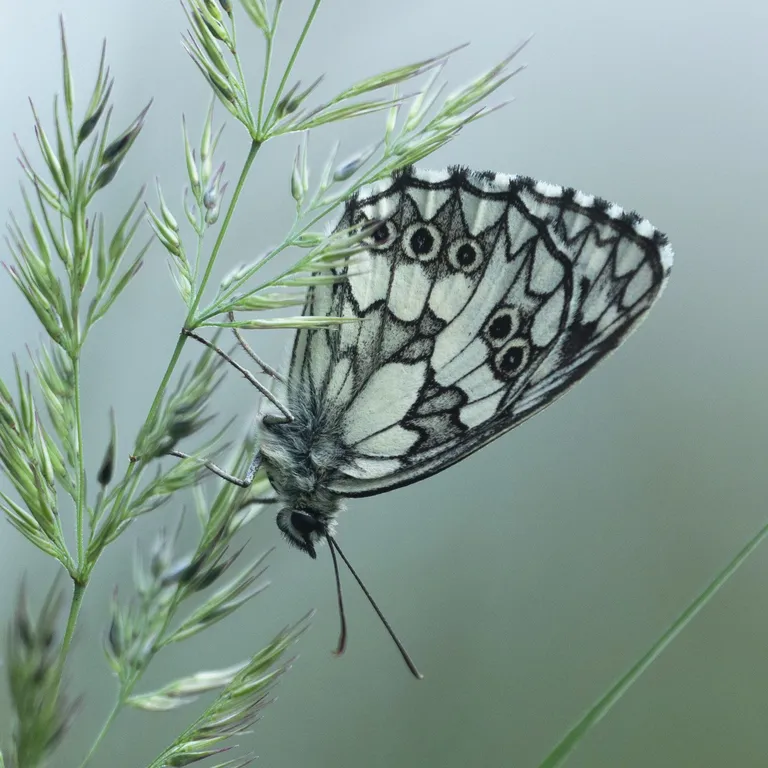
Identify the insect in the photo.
Melanargia galathea
